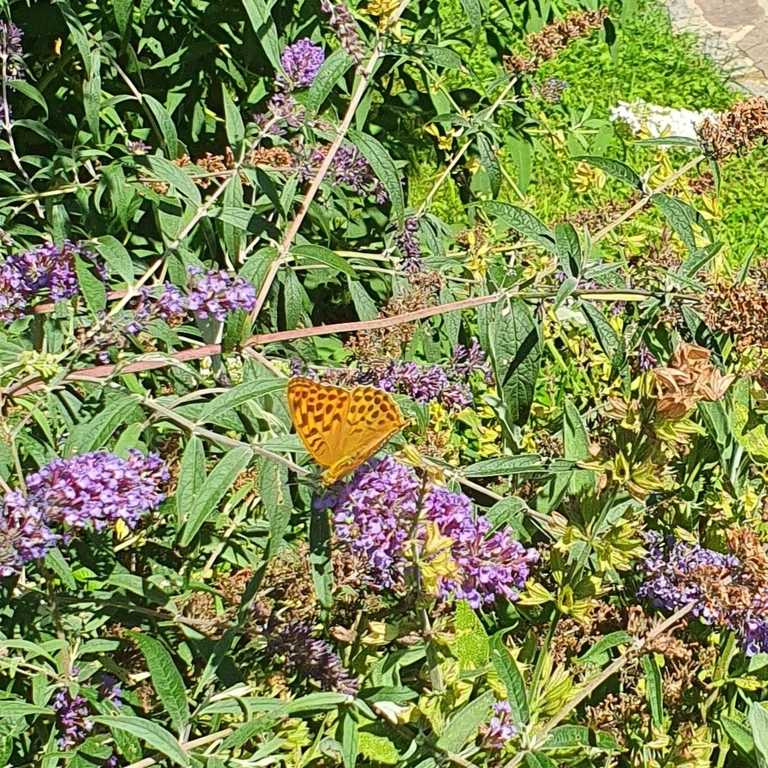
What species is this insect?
Argynnis paphia
